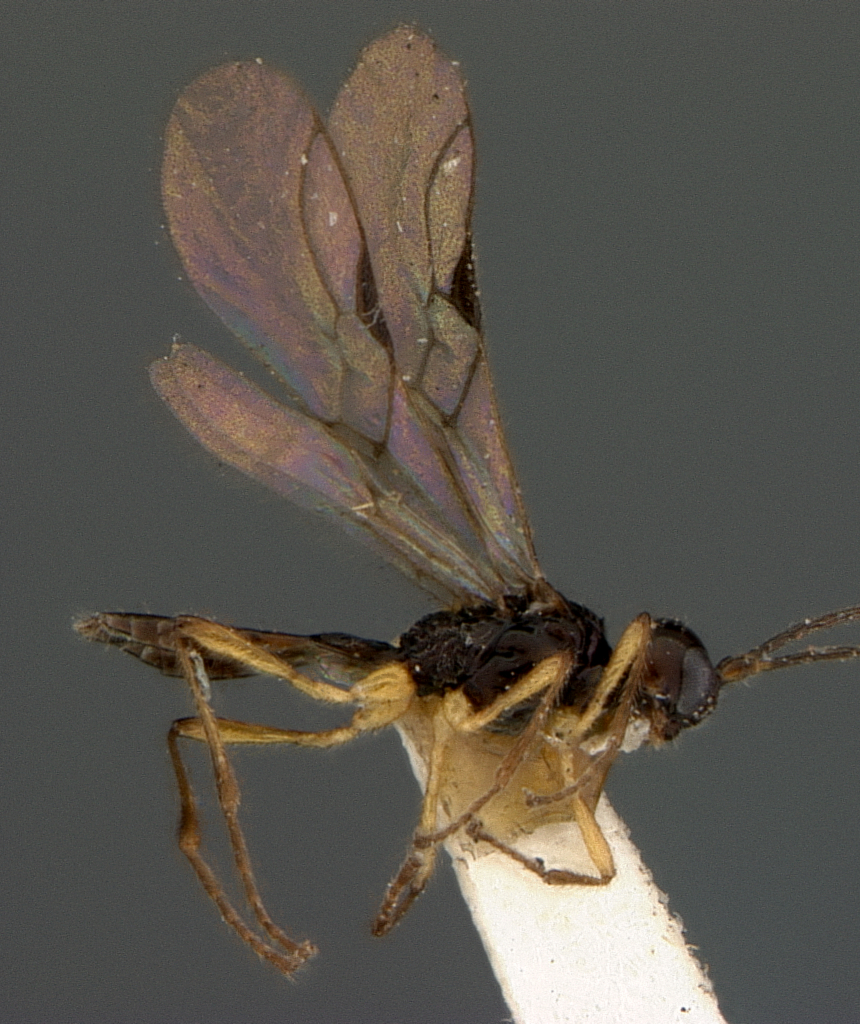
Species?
Brachystropha quadriceps
